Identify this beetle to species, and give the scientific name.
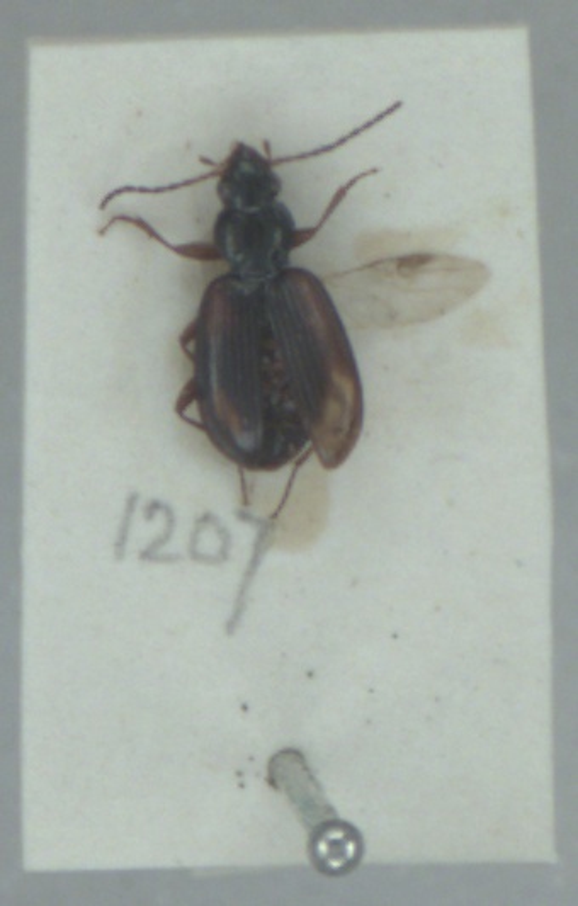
Bembidion tetracolum
